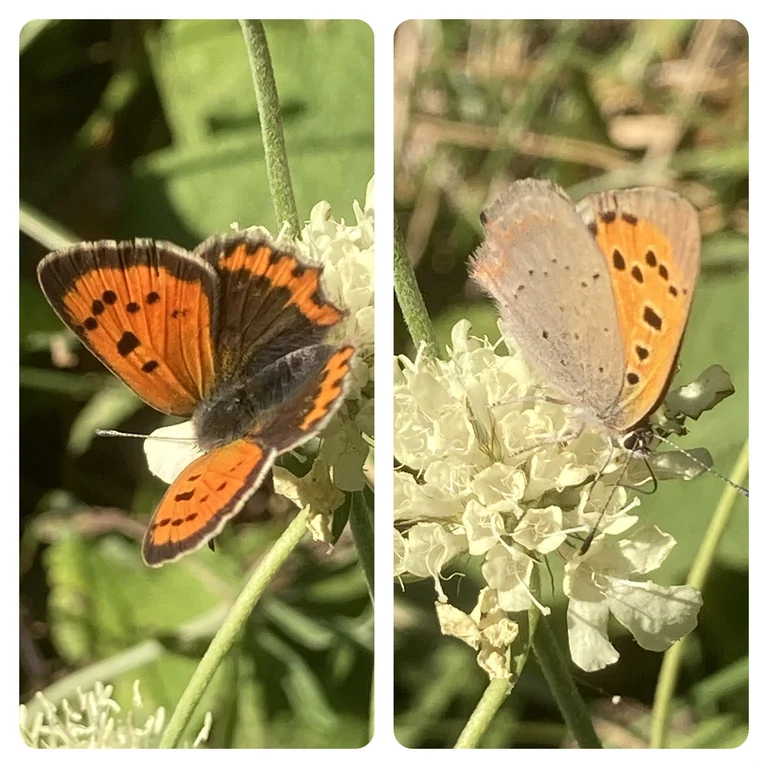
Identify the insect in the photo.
Lycaena phlaeas
